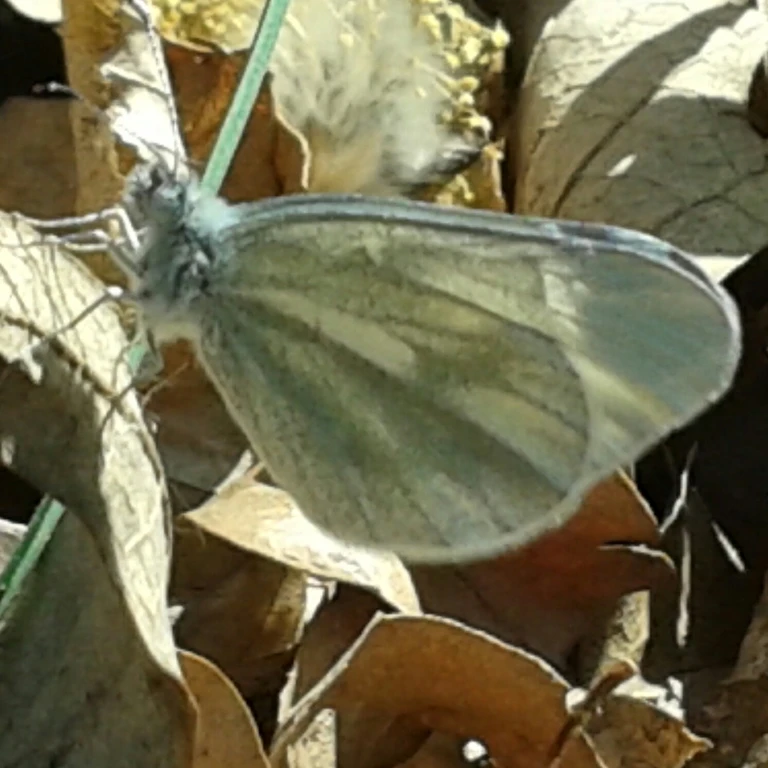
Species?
Leptidea sinapis/juvernica
